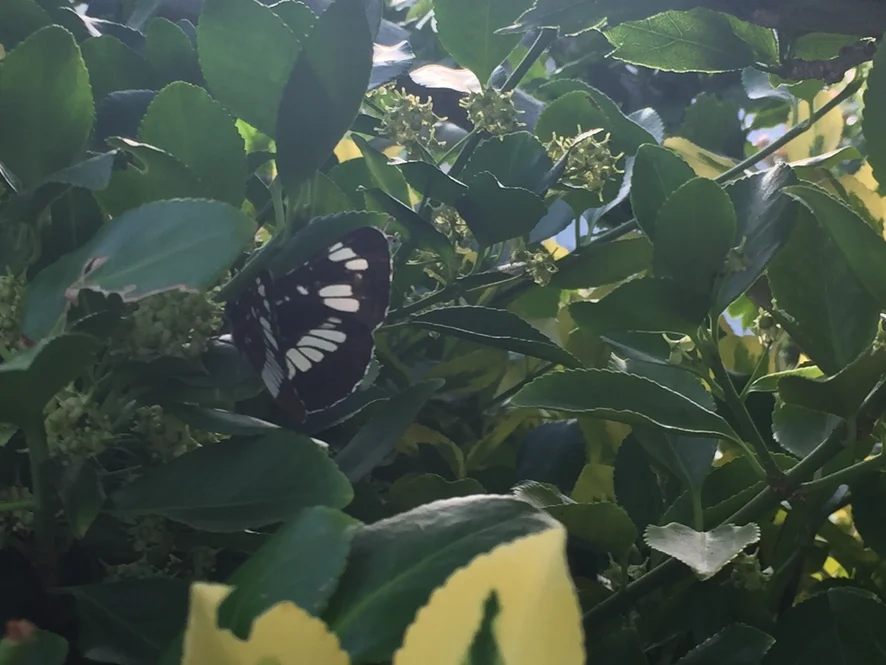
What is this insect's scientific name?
Neptis rivularis
